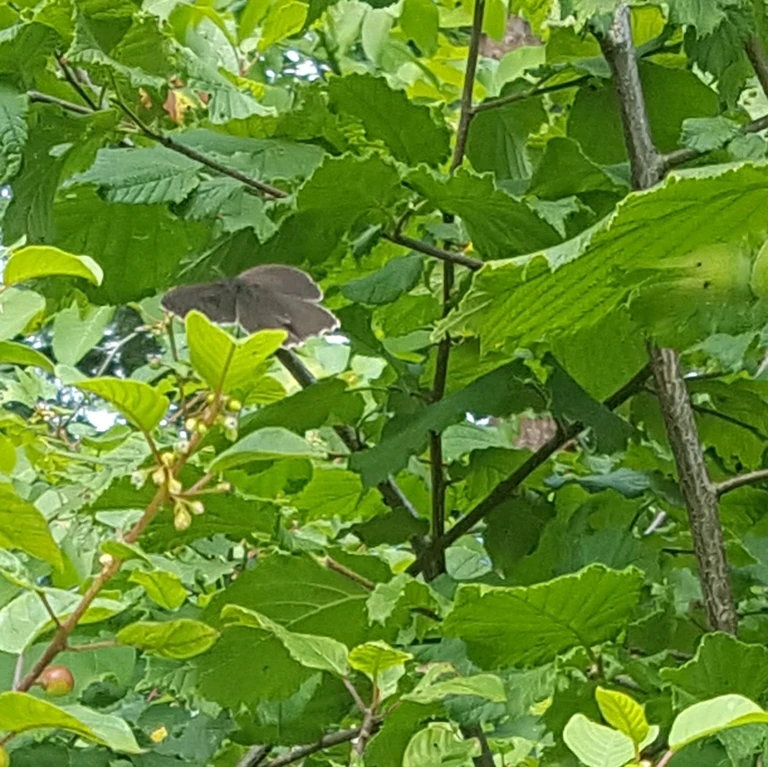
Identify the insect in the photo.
Aphantopus hyperantus
